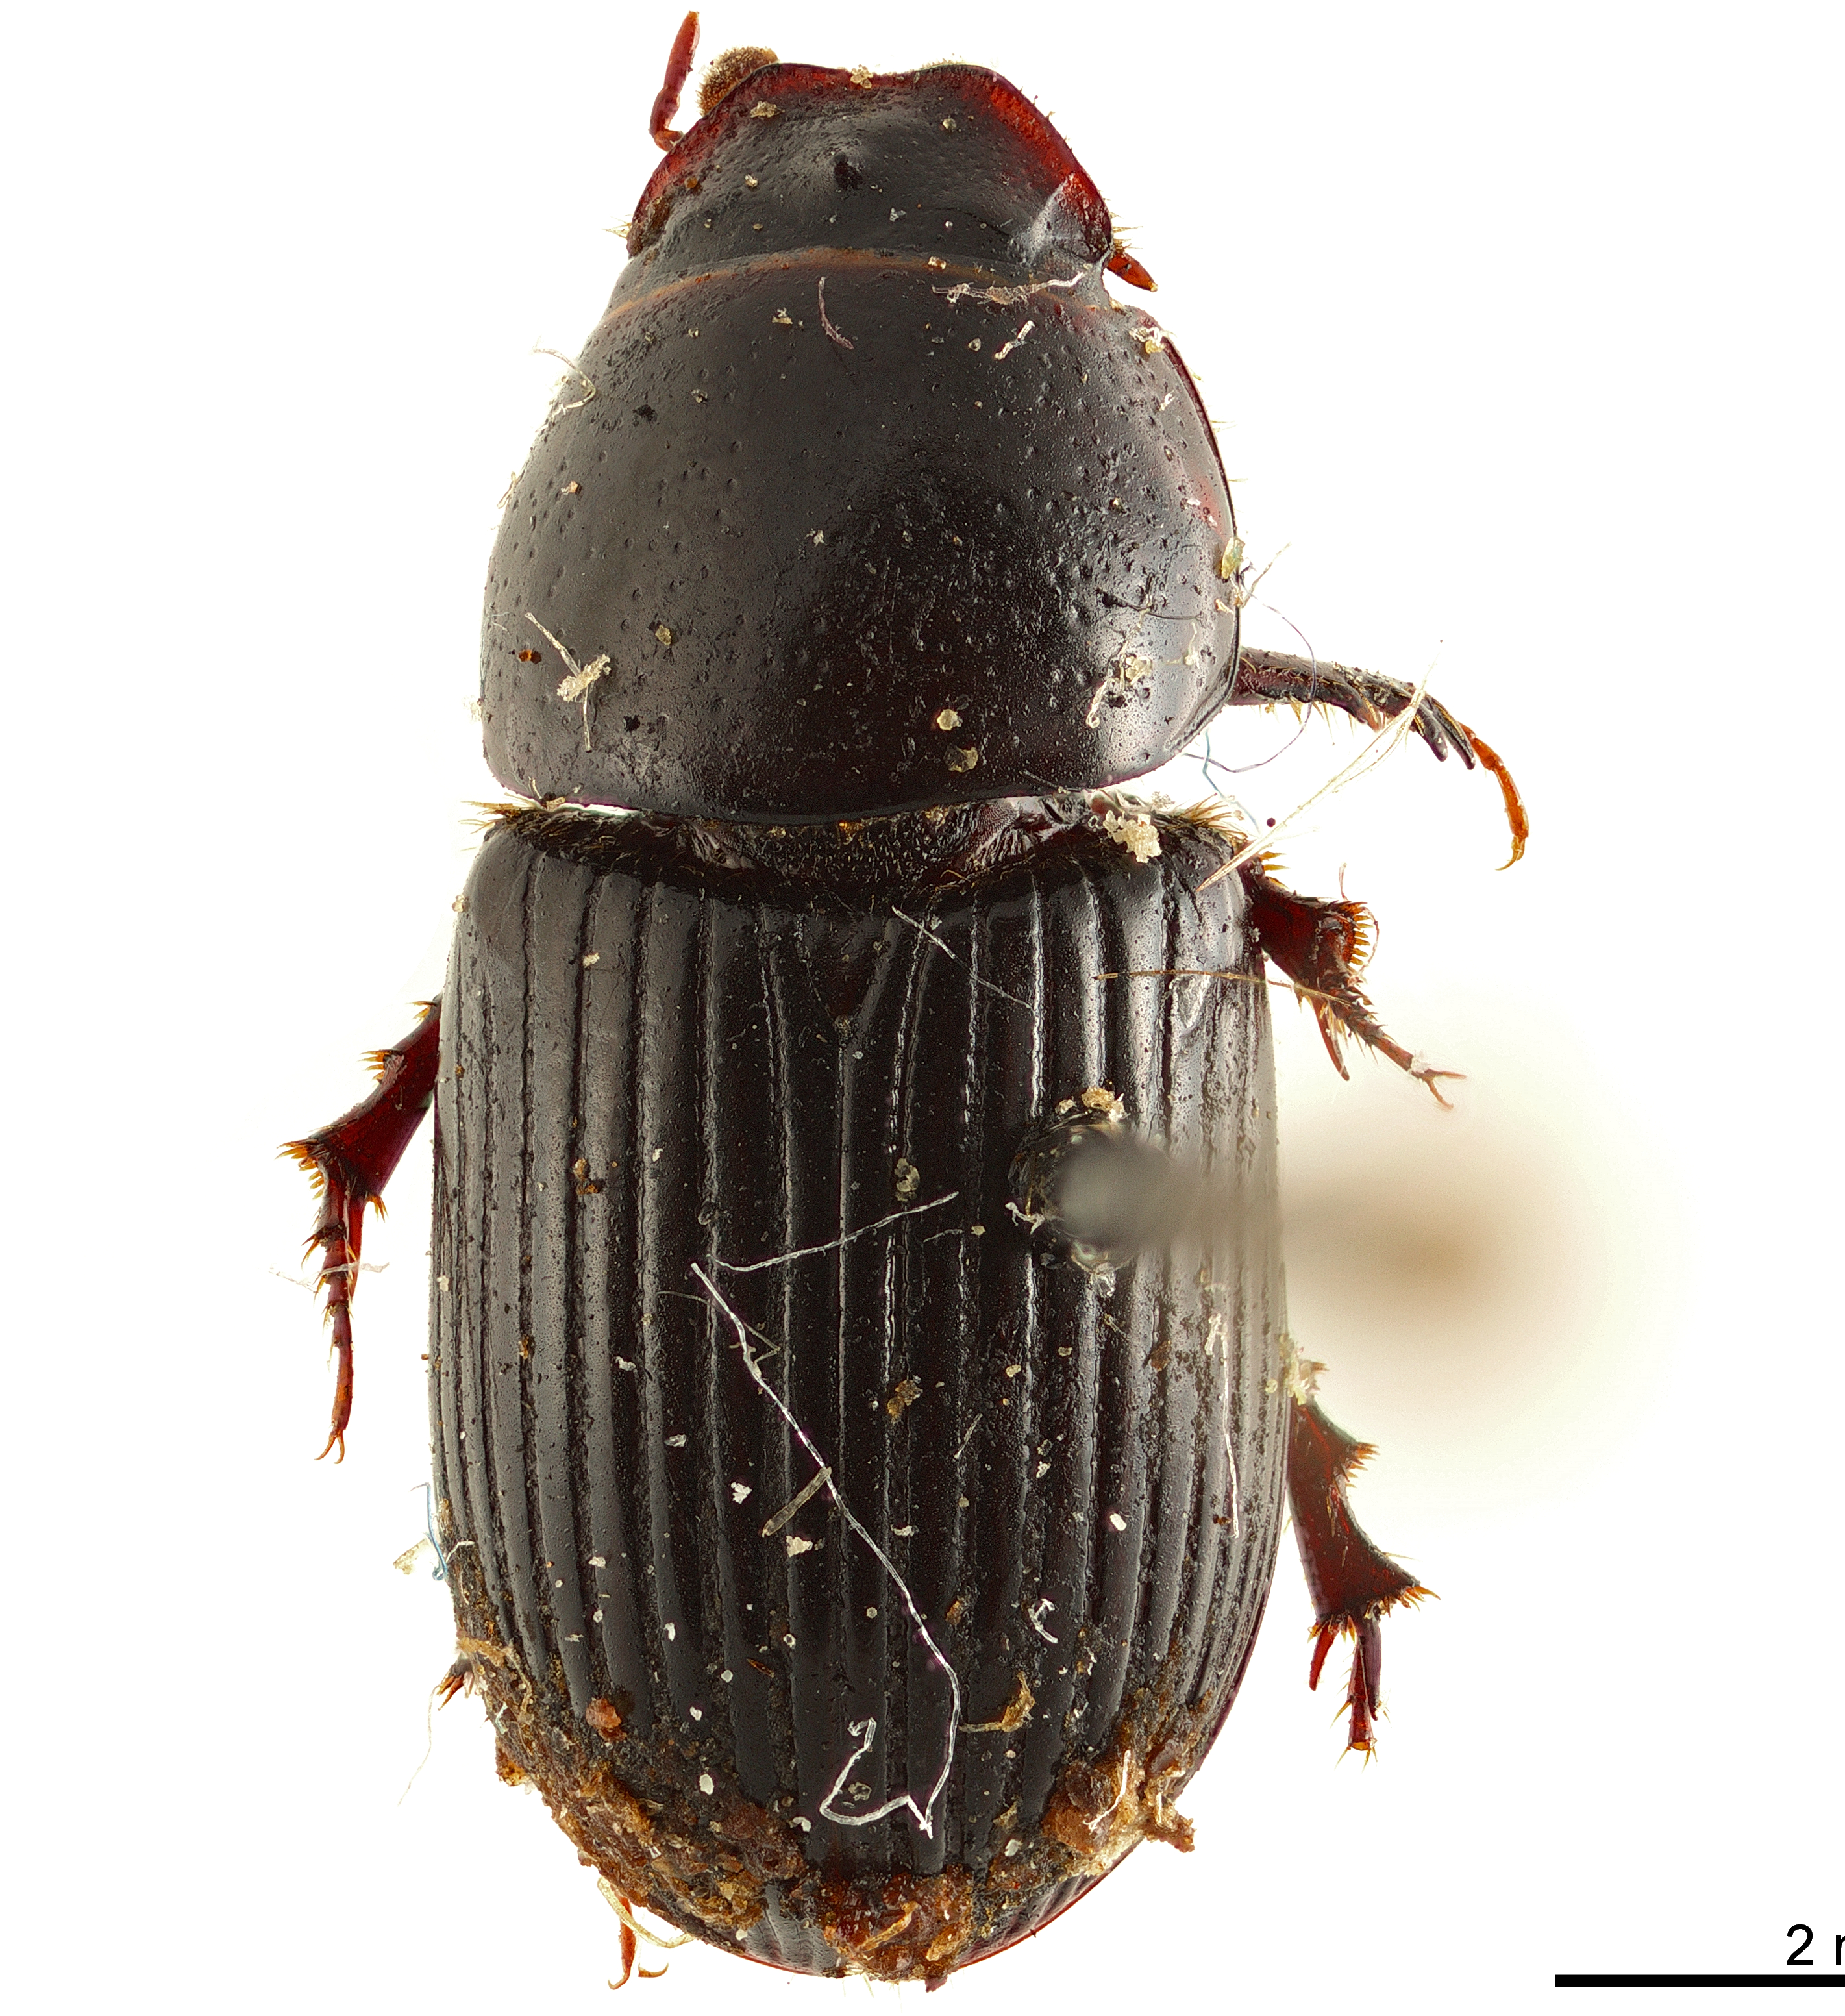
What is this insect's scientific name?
Pharaphodius impurus
